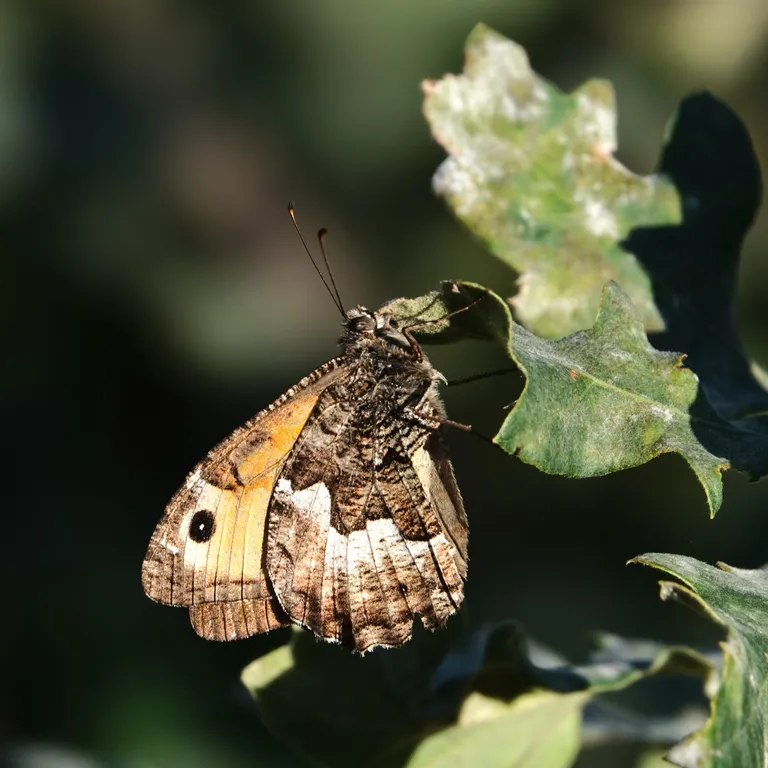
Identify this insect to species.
Hipparchia semele
